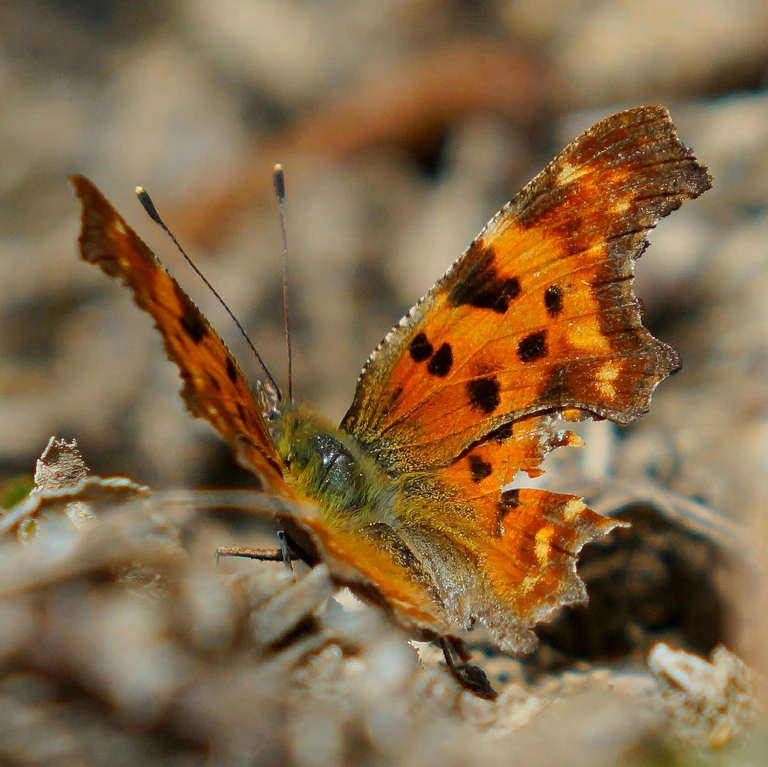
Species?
Polygonia c-album
